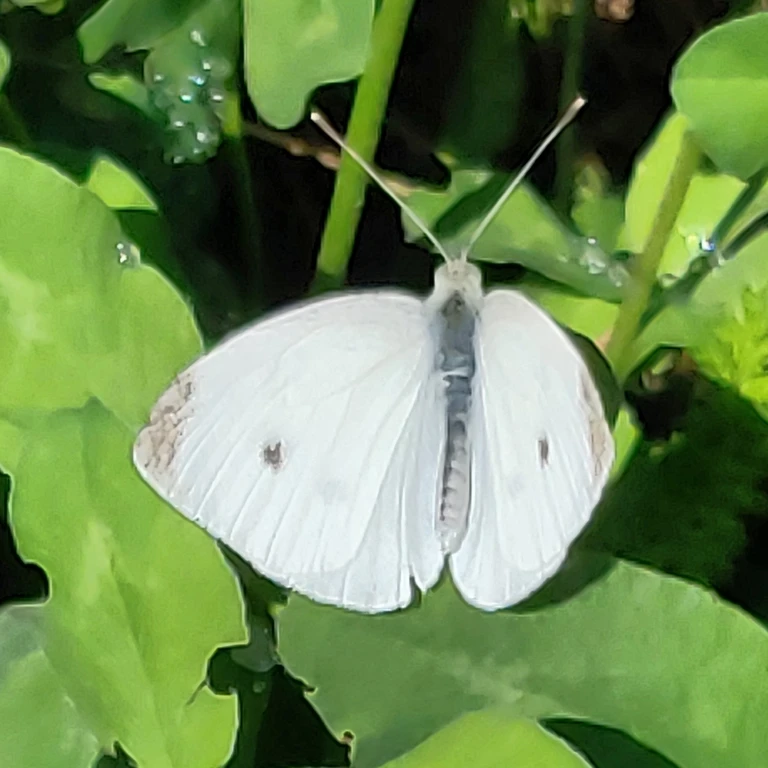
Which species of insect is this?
Pieris rapae
